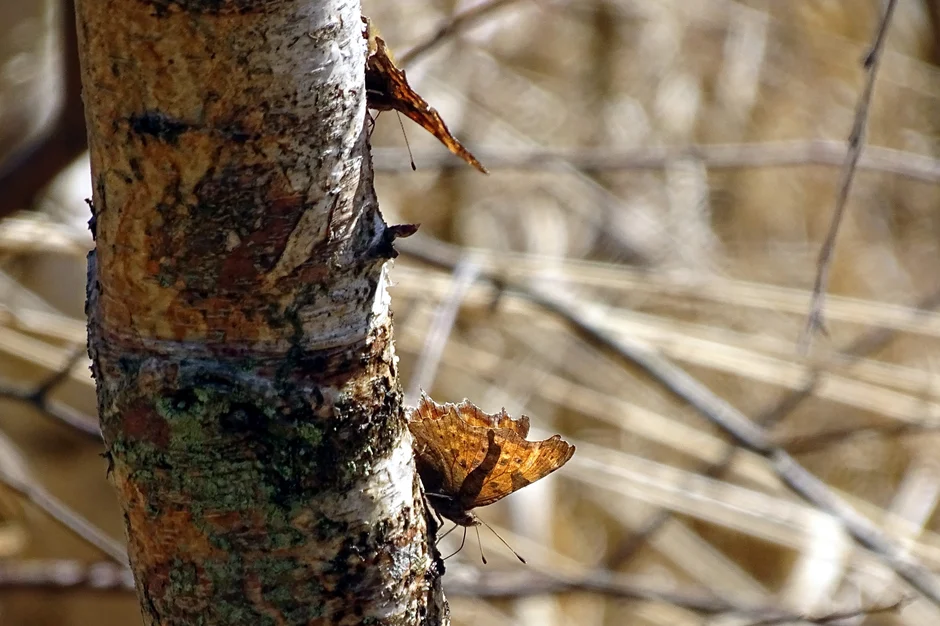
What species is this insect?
Polygonia c-album
